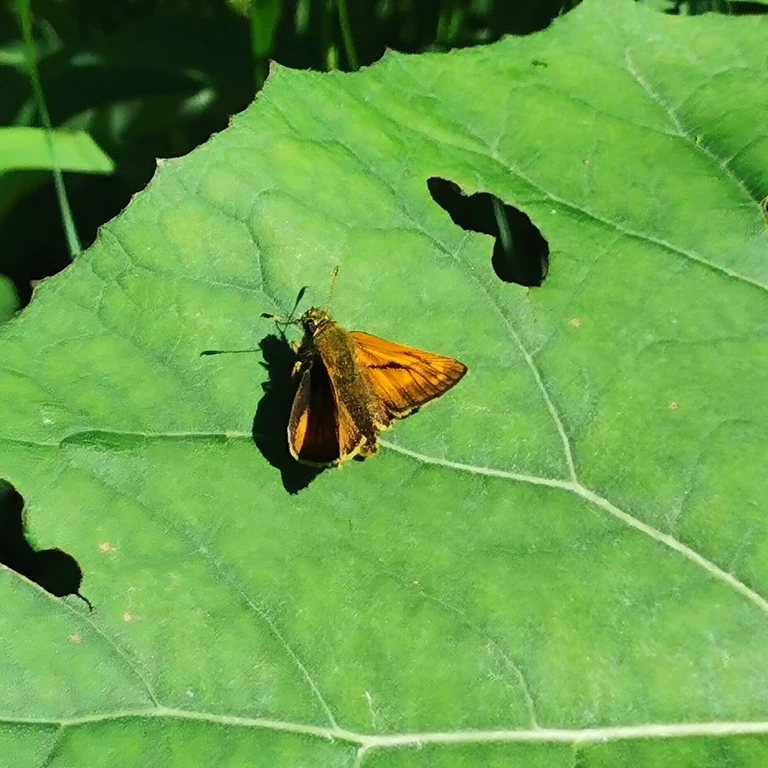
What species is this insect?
Ochlodes sylvanus (also Ochlodes venata)
